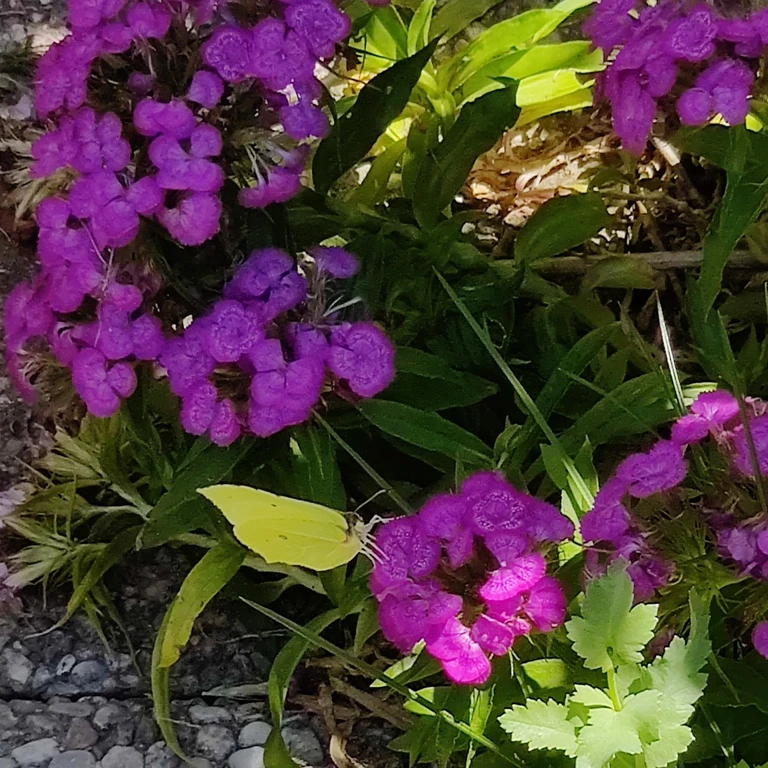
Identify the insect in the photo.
Gonepteryx rhamni
